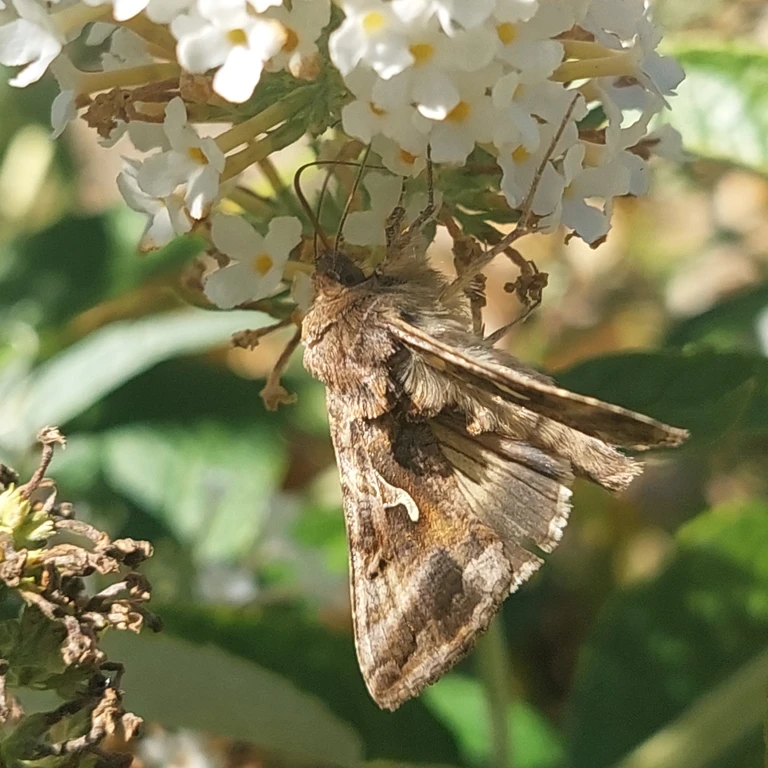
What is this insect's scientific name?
Autographa gamma
